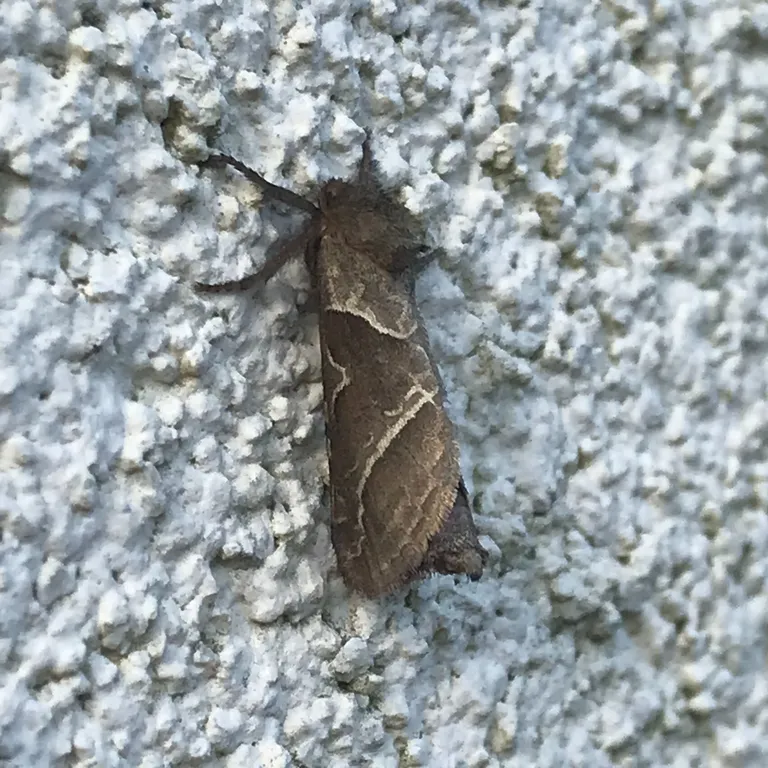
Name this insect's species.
Triodia sylvina
